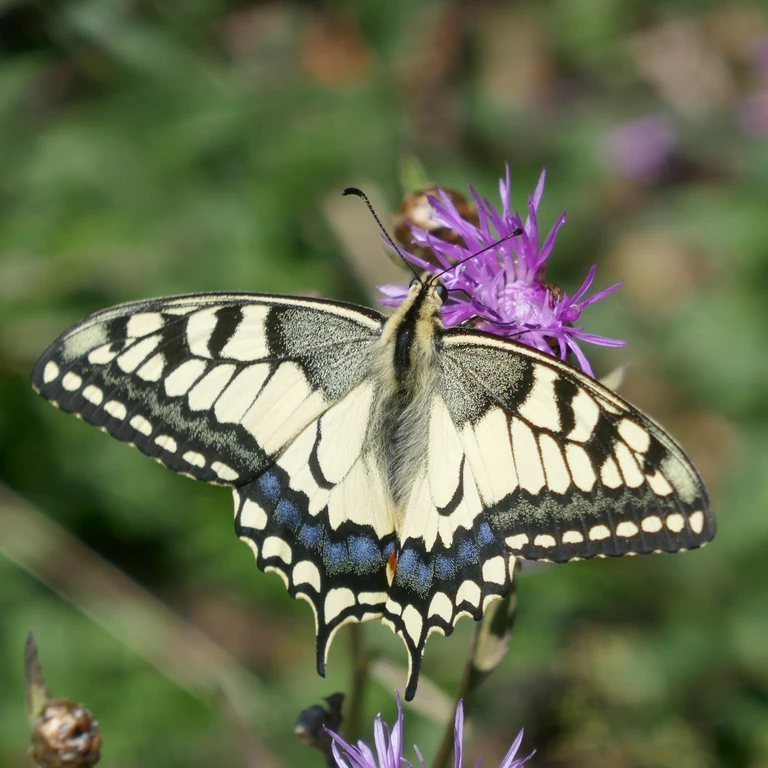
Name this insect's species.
Papilio machaon
